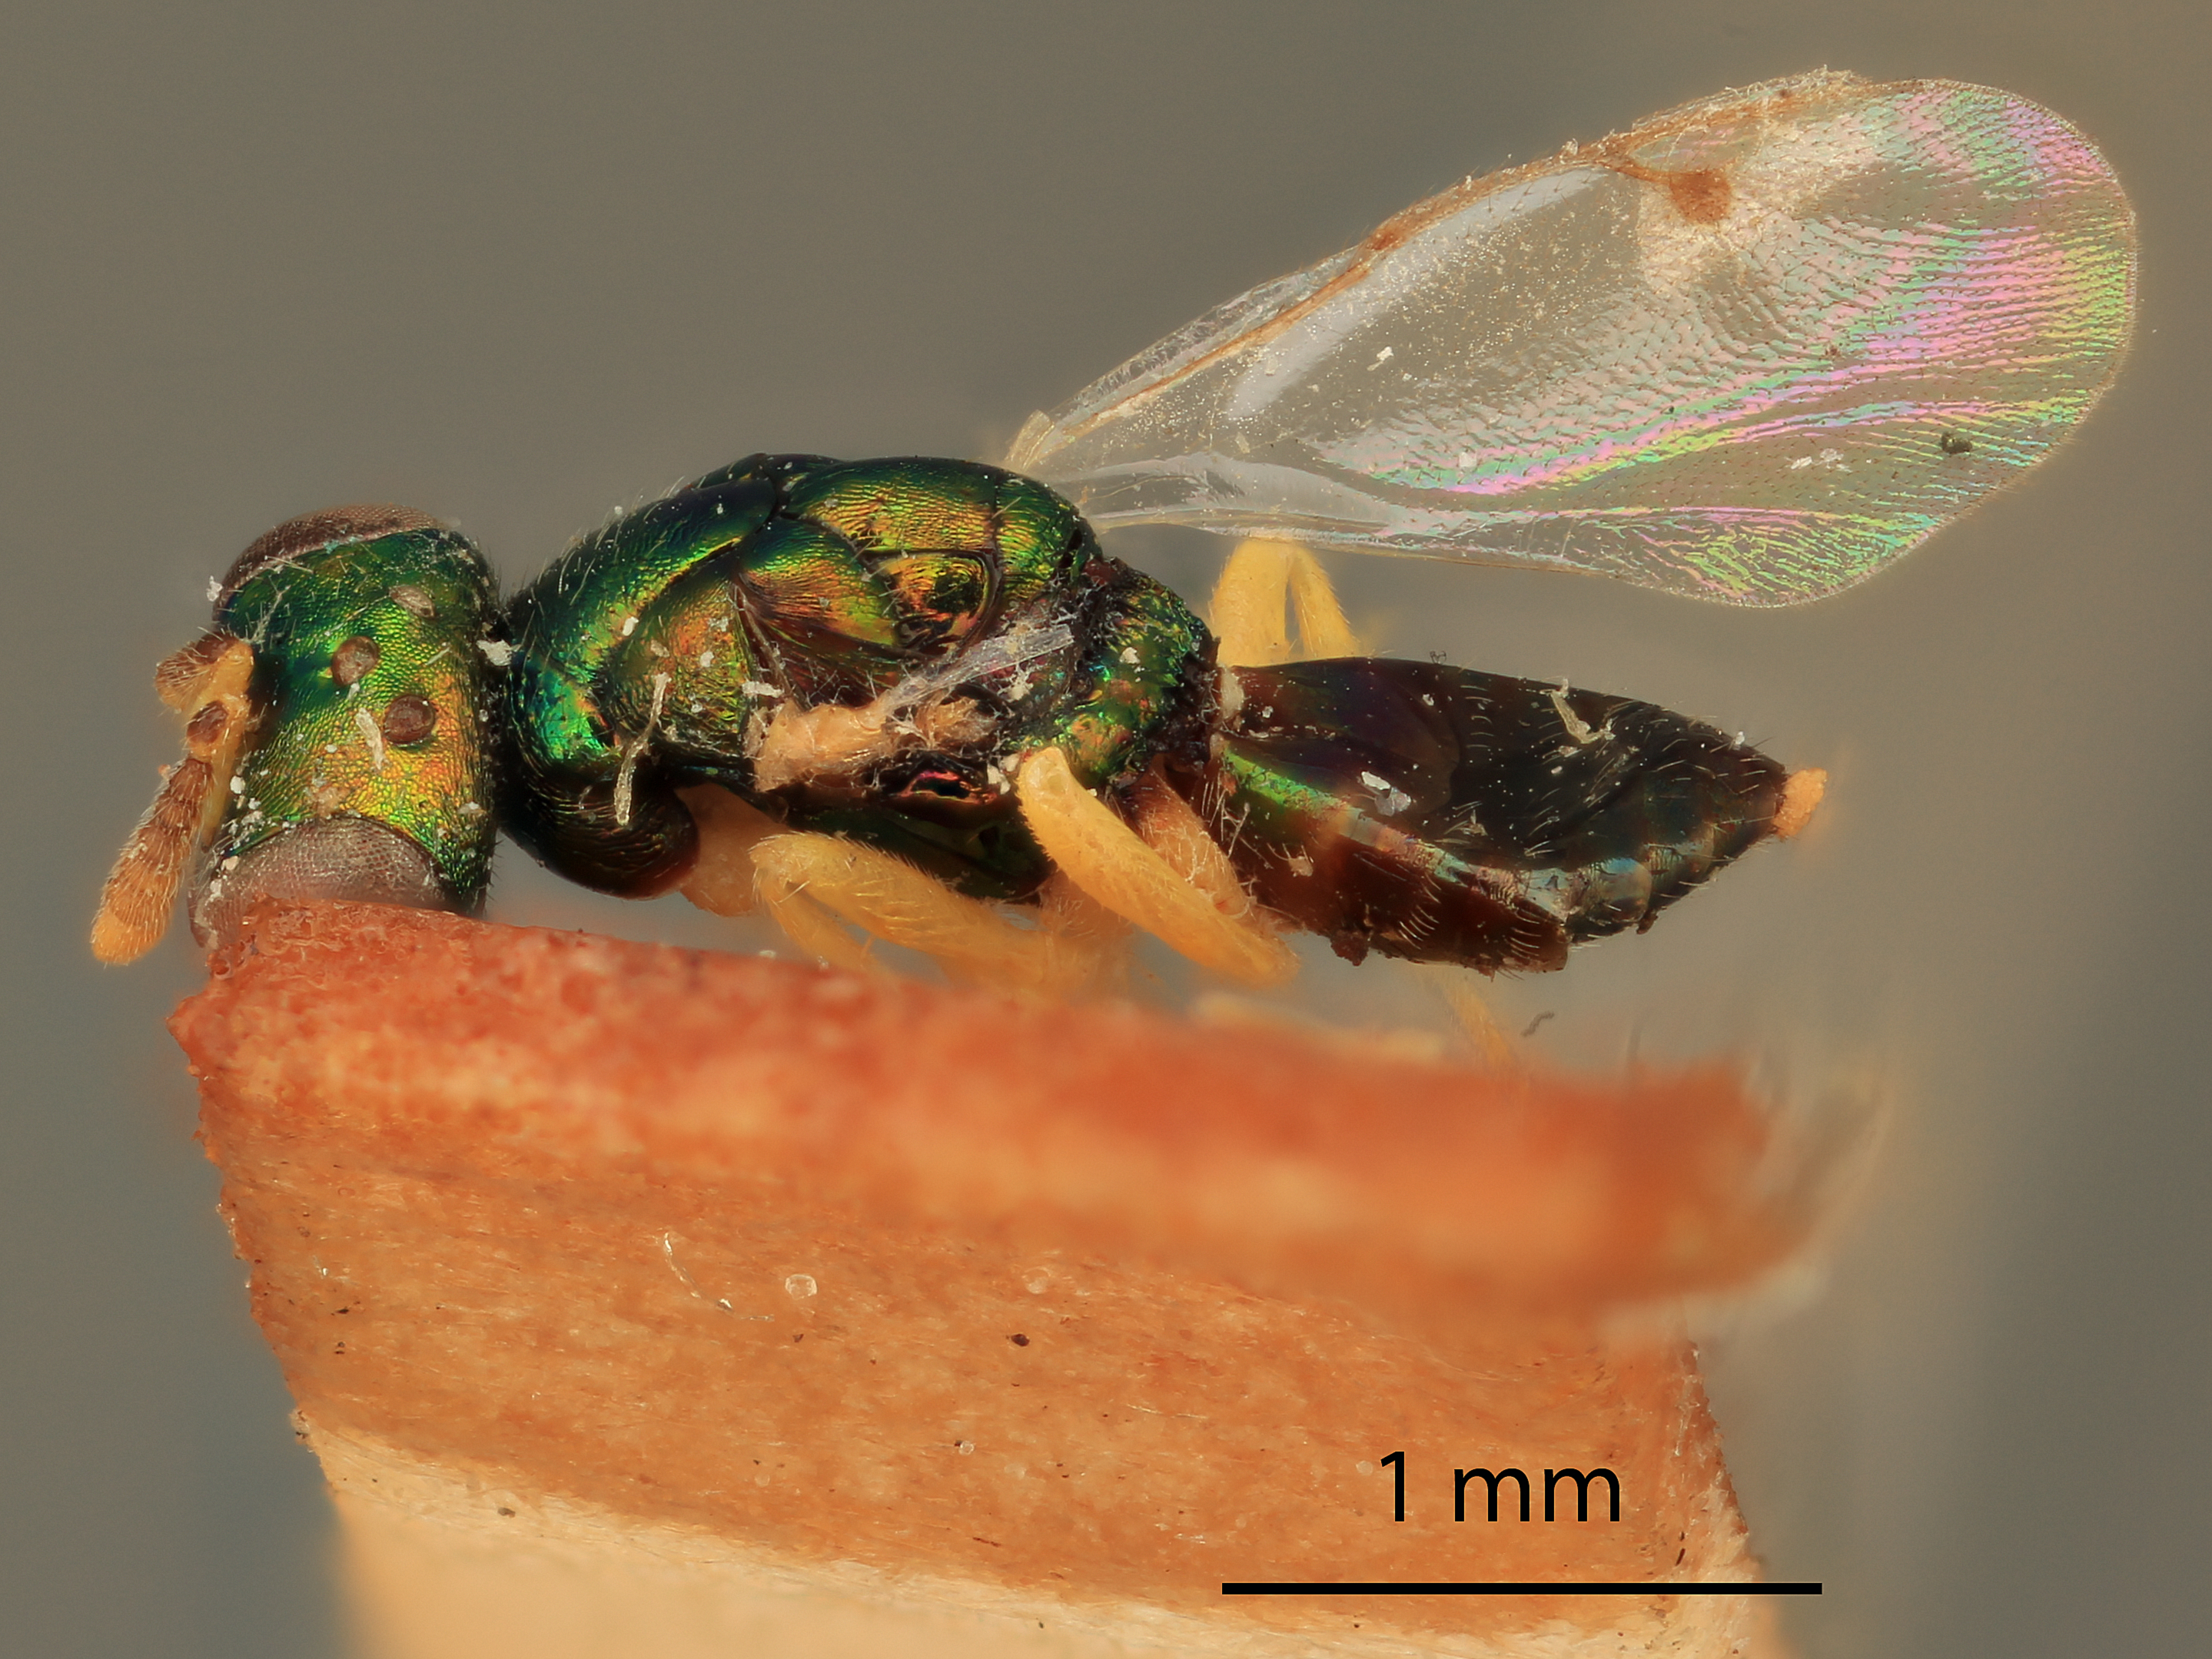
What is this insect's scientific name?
Tridymus aureipes
